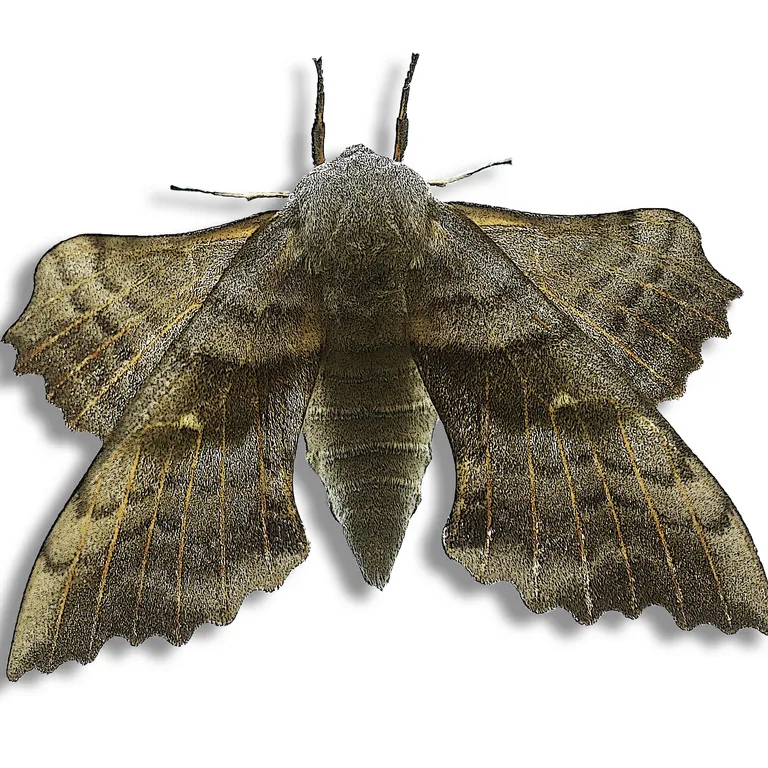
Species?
Laothoe populi
